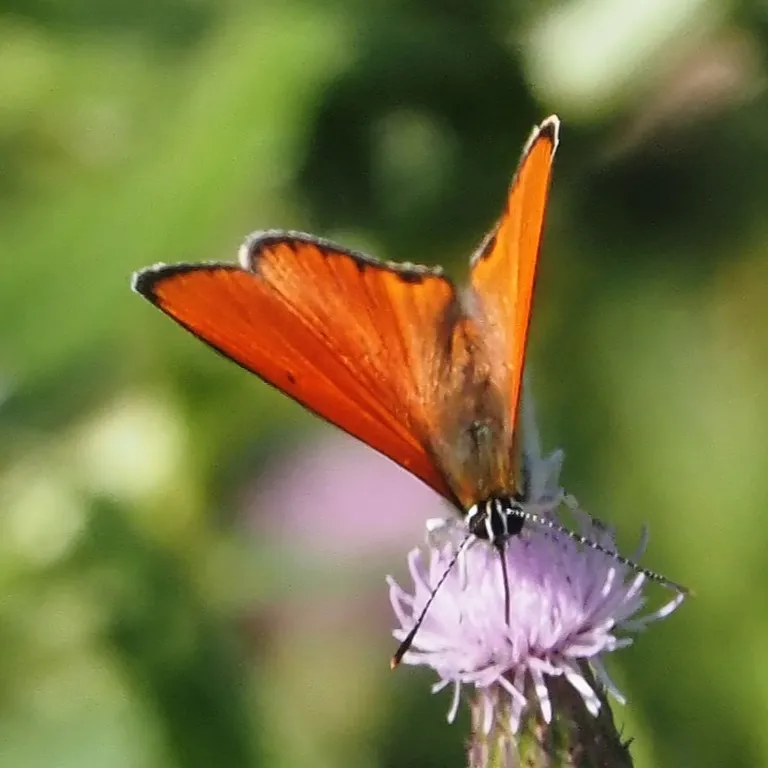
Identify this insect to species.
Lycaena dispar
